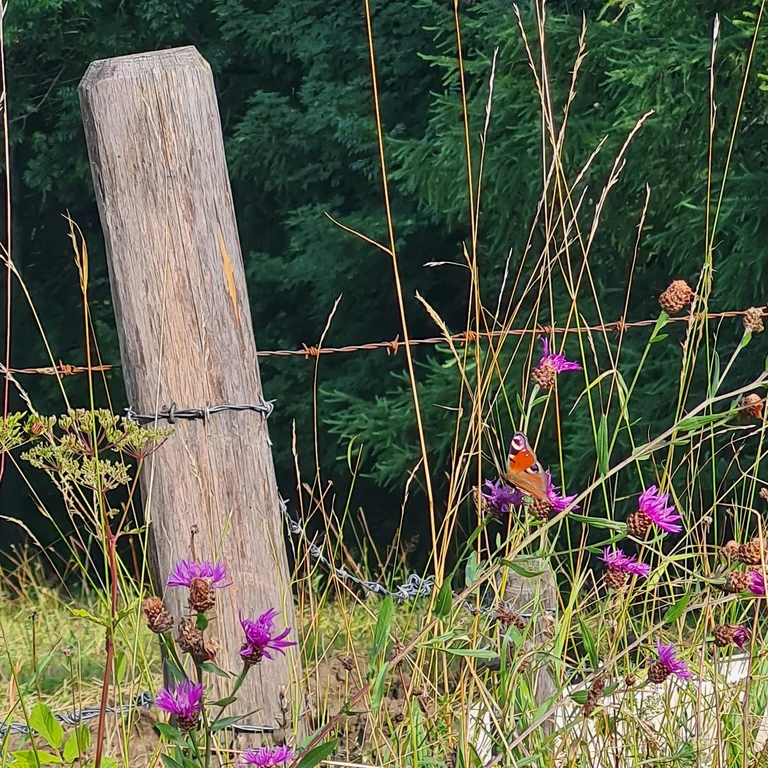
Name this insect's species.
Aglais io
